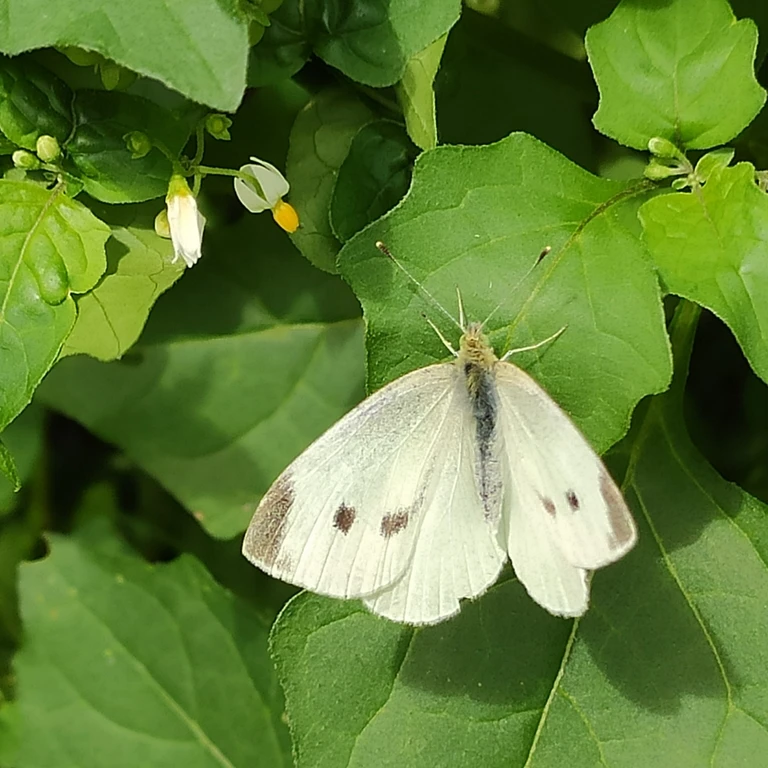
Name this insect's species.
Pieris rapae
